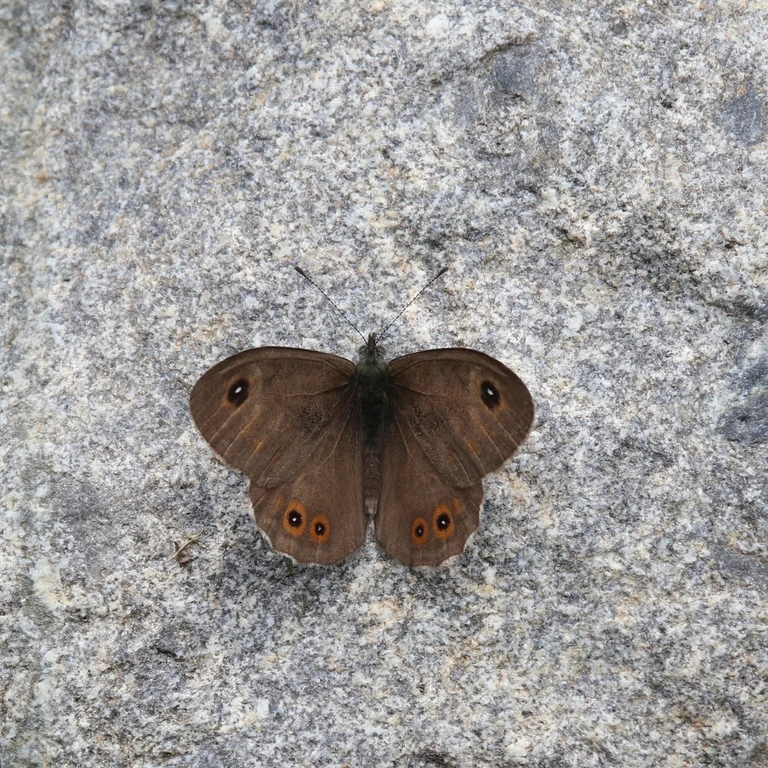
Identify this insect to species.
Lasiommata maera (also Pararge maera)
